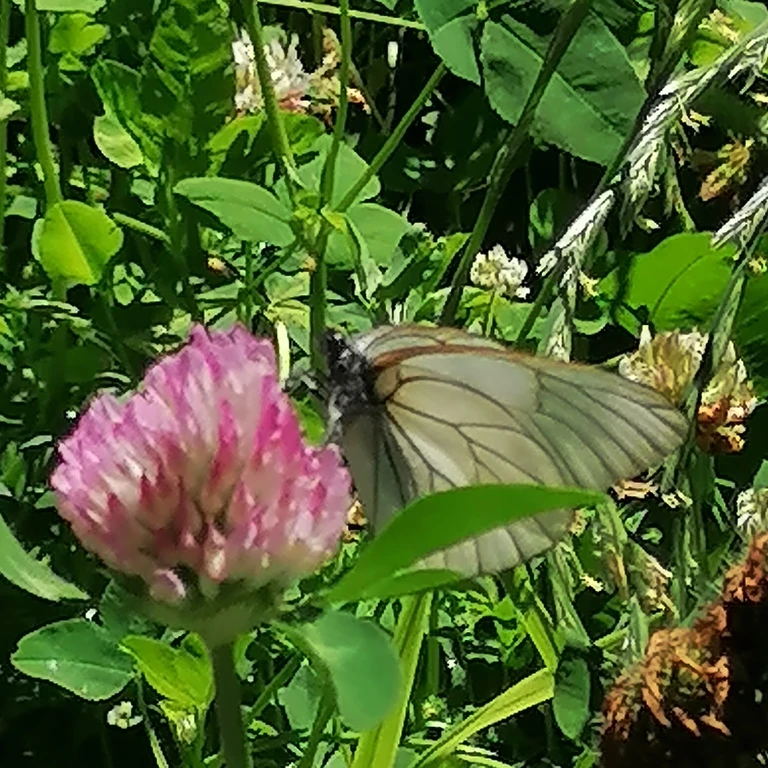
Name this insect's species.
Aporia crataegi
